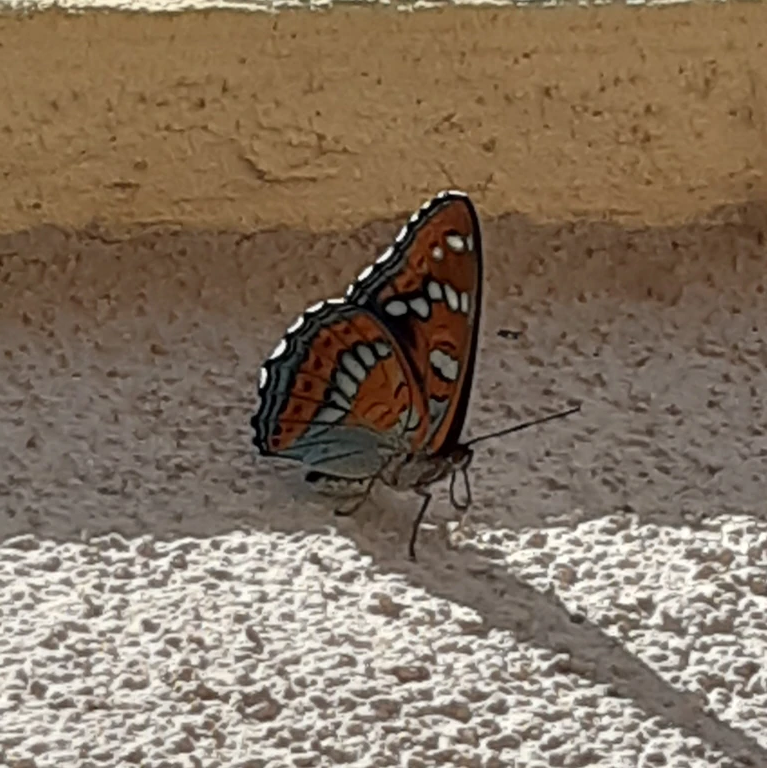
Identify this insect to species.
Limenitis populi
